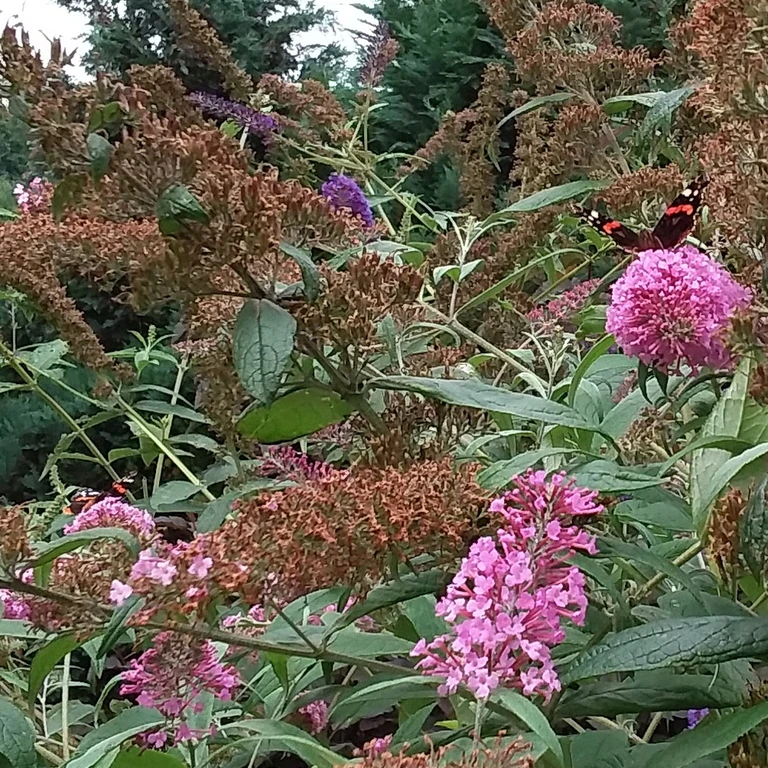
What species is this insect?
Vanessa atalanta
